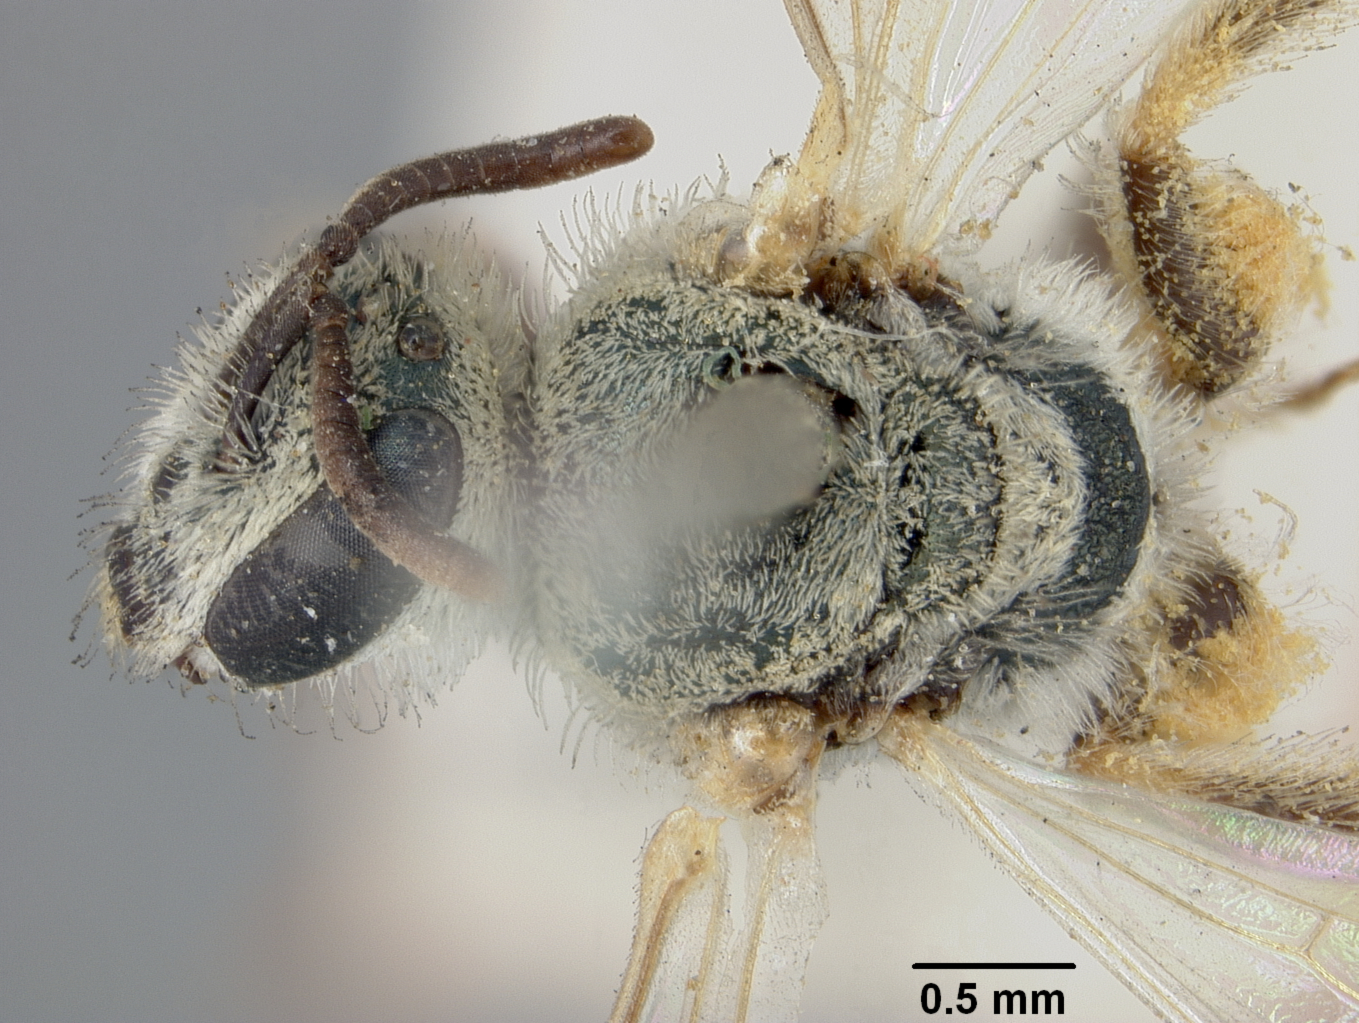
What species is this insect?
Halictus araxanellus
